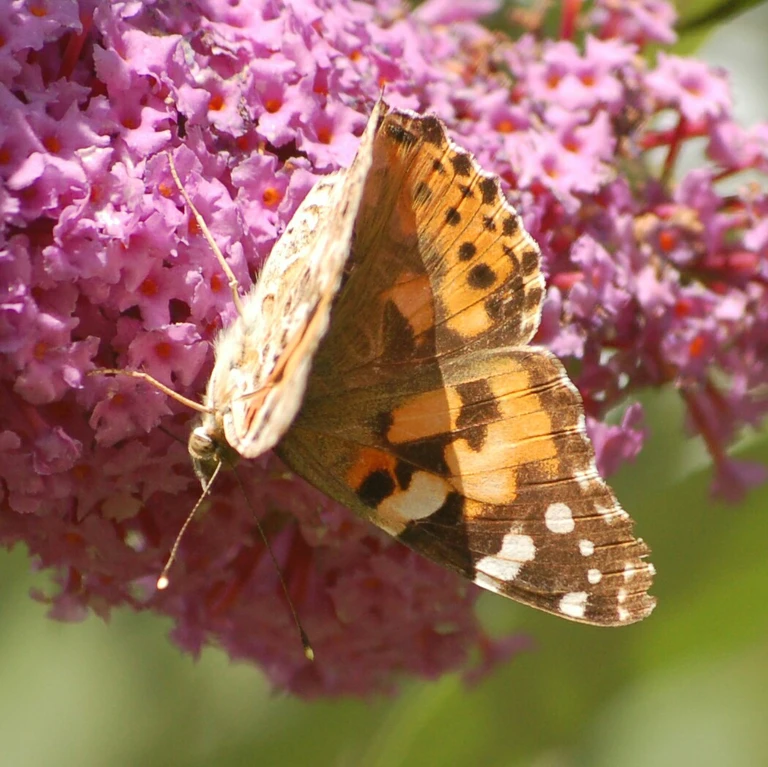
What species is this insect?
Vanessa cardui
